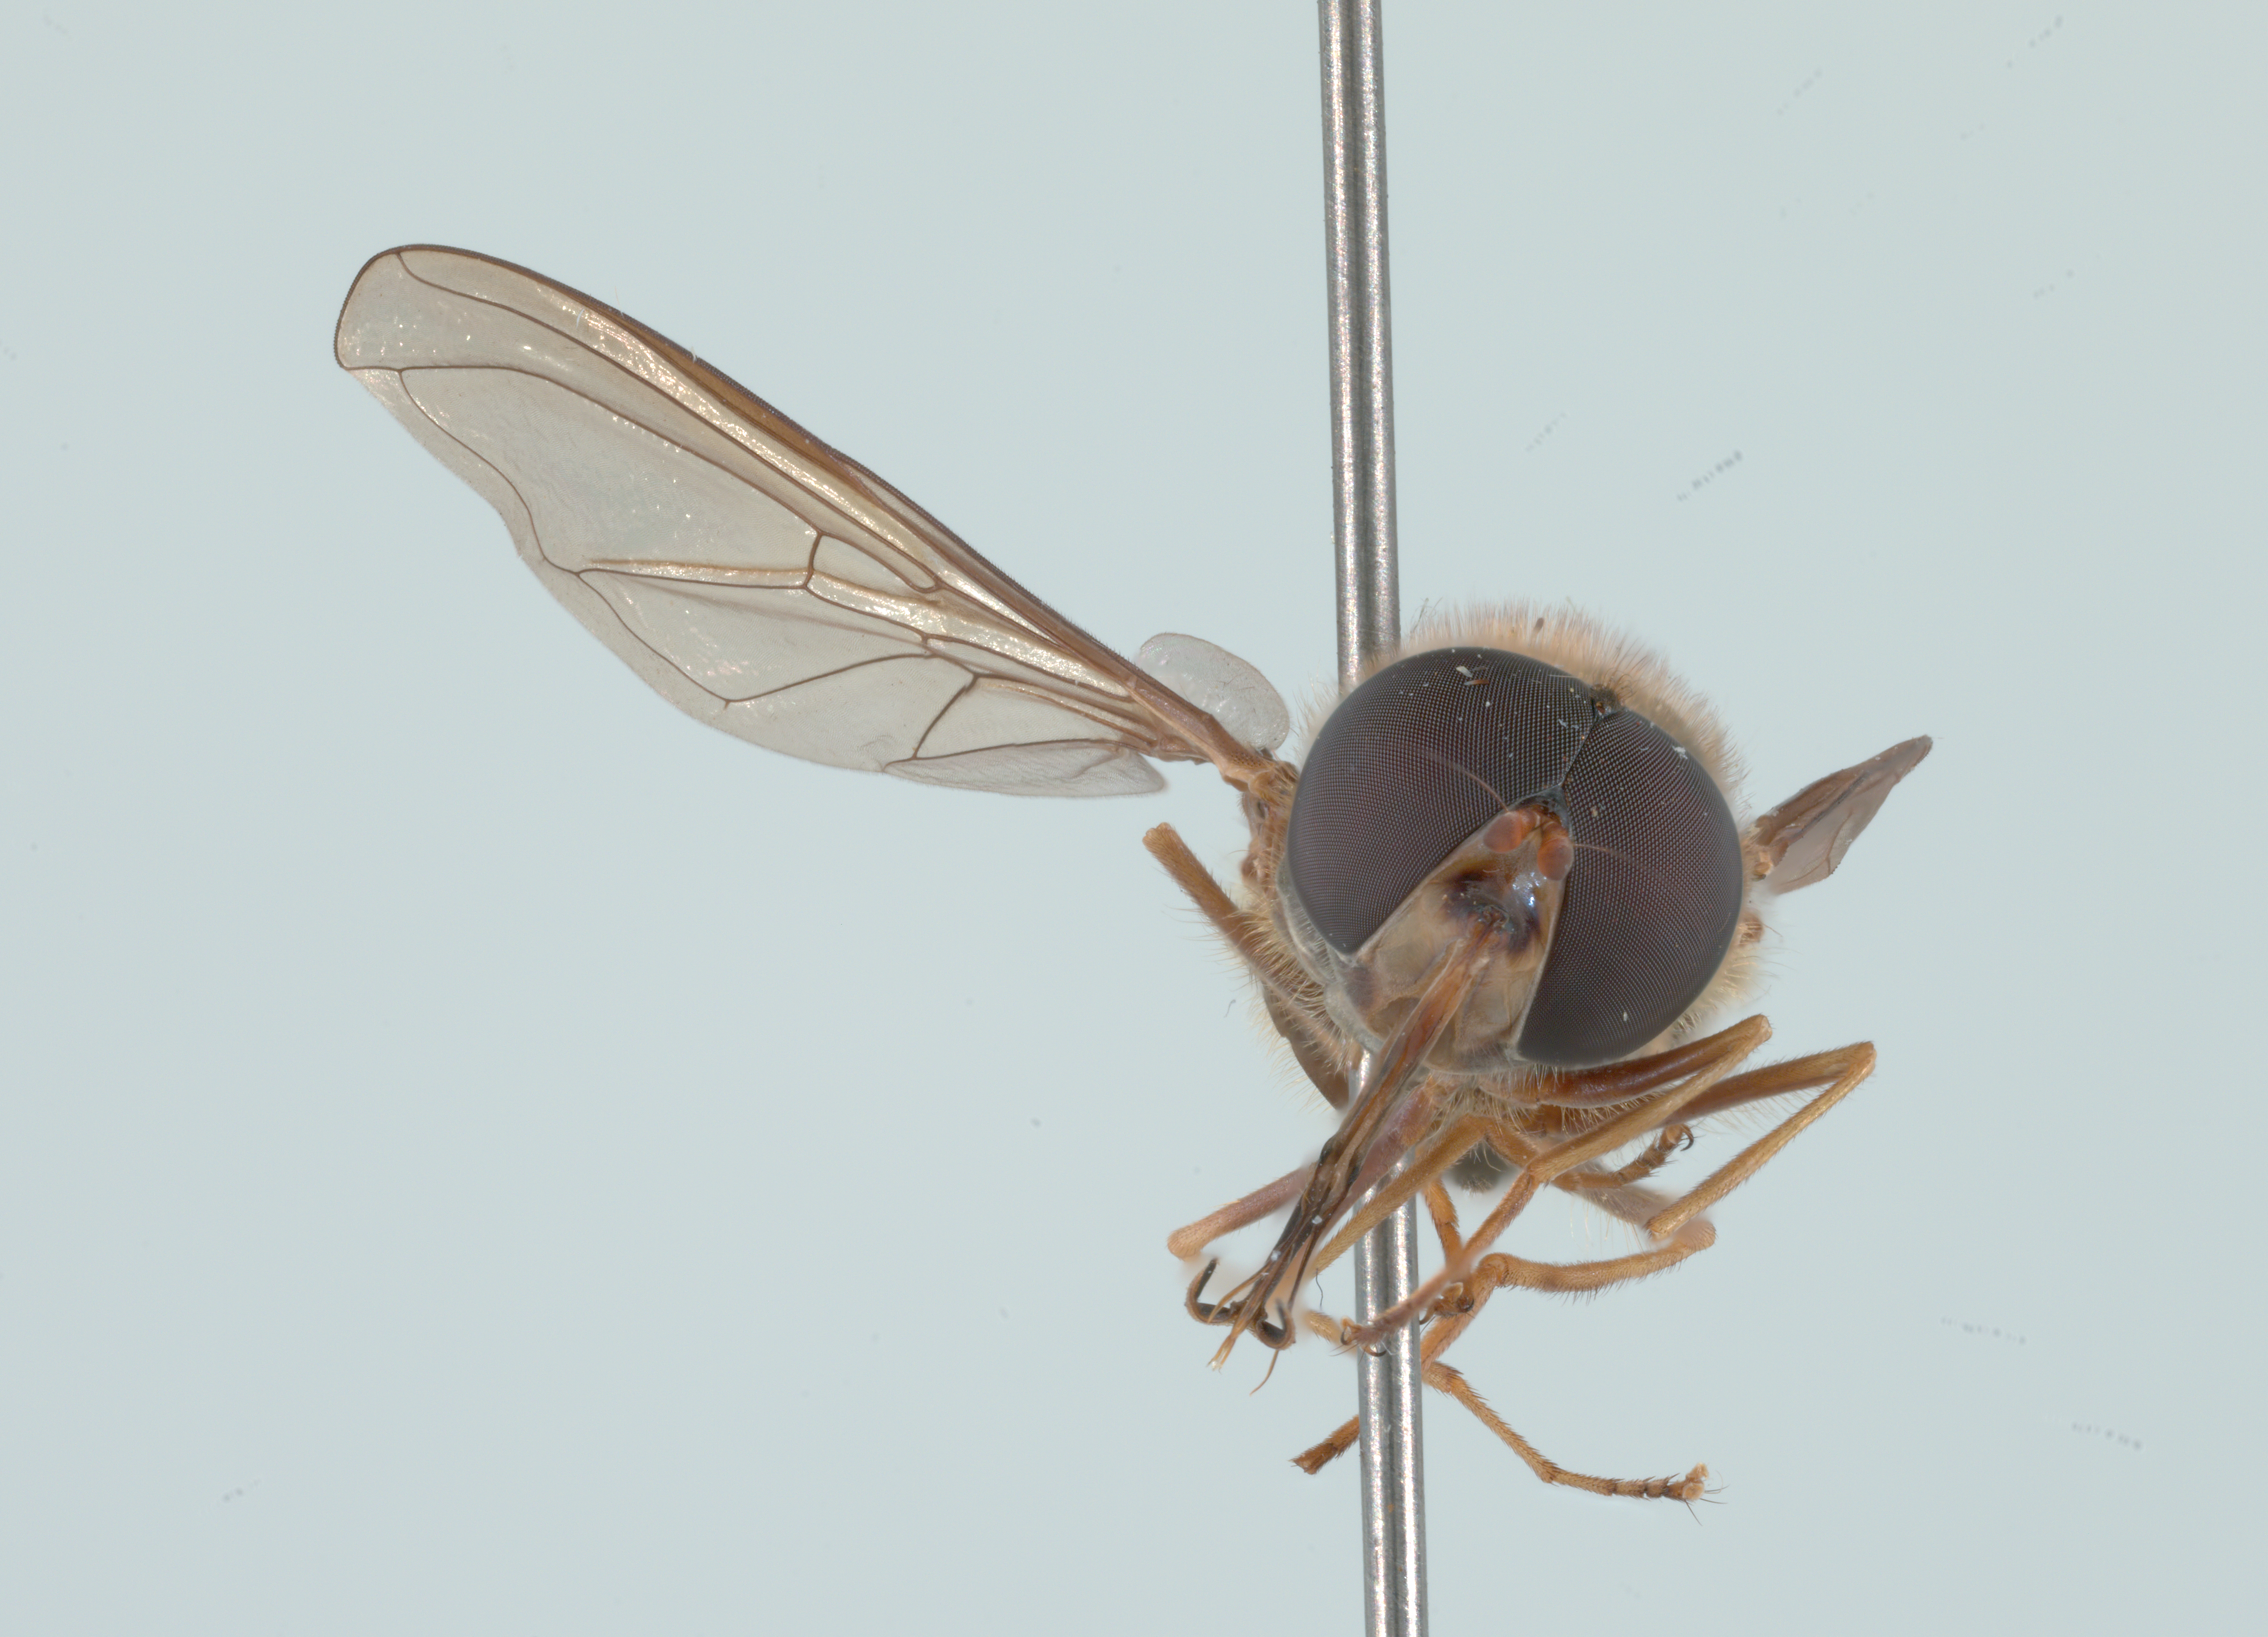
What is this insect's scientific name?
Rhingia fuscipes
